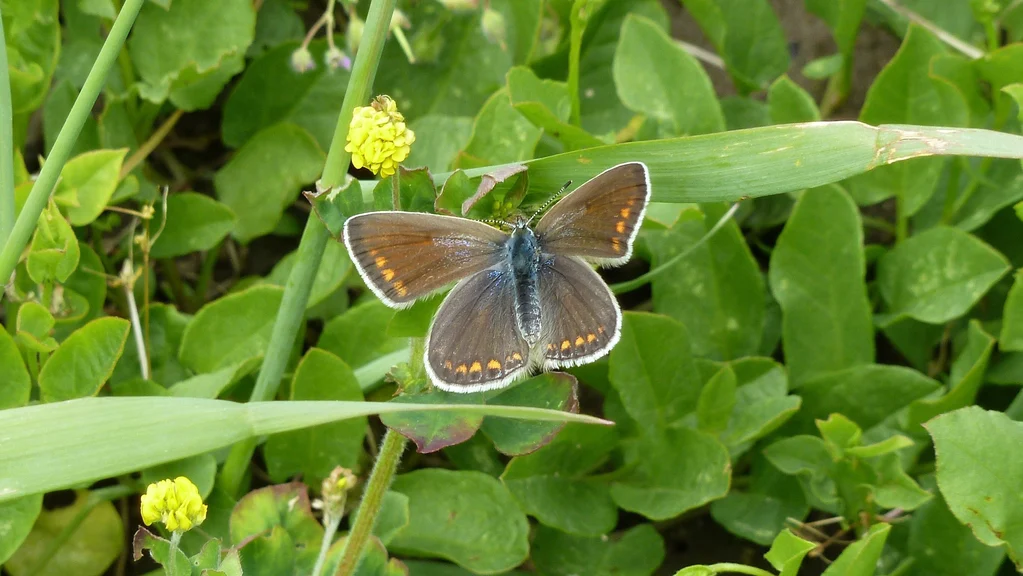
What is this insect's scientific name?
Polyommatus icarus
